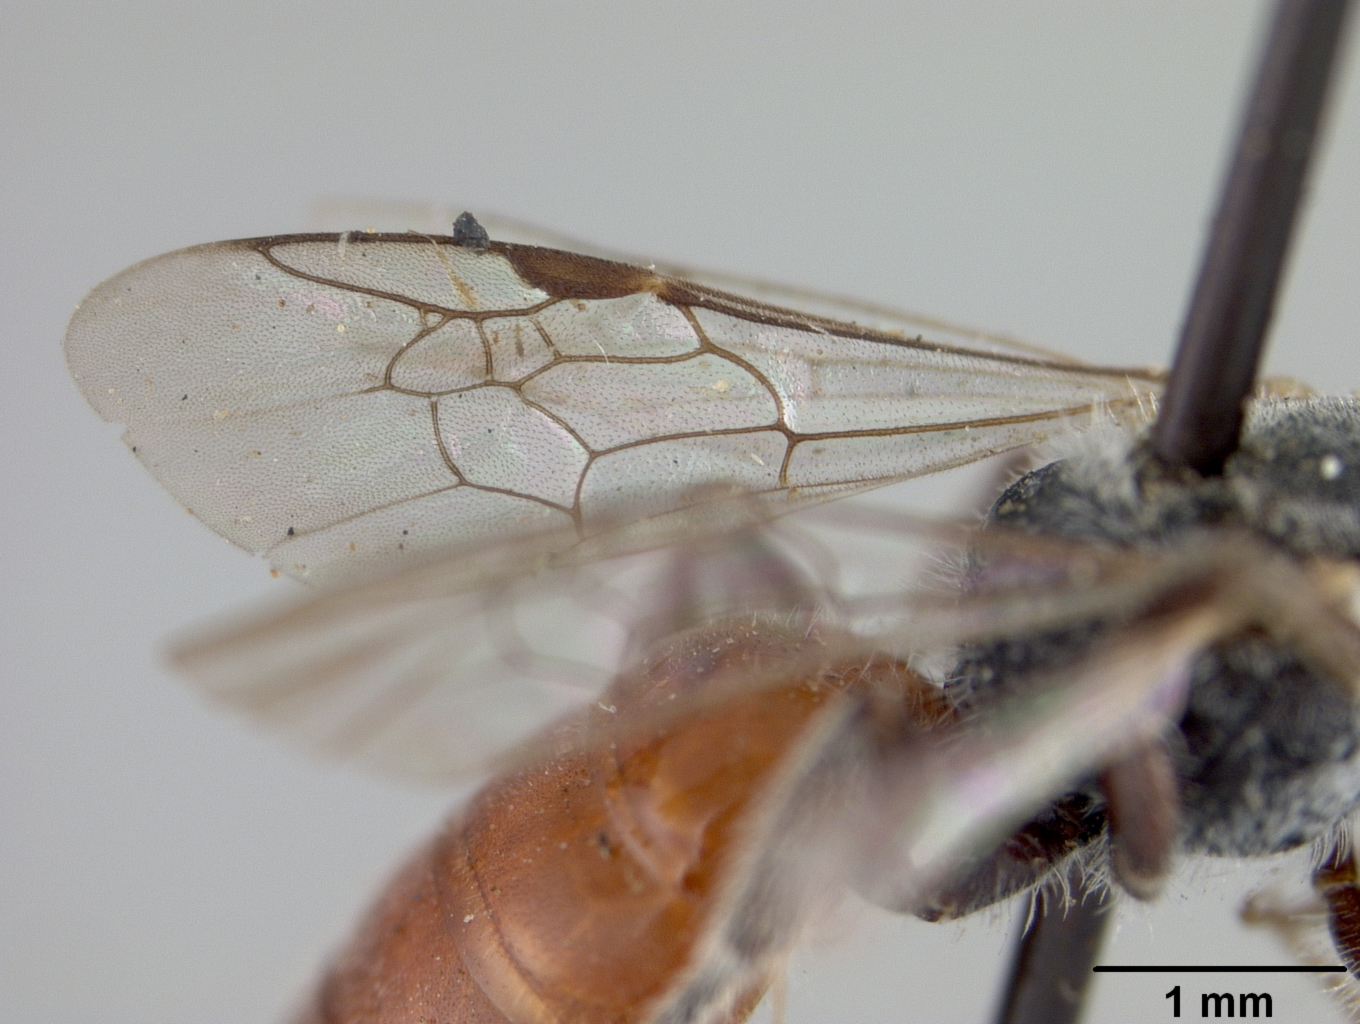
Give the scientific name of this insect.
Sphecodes manni
